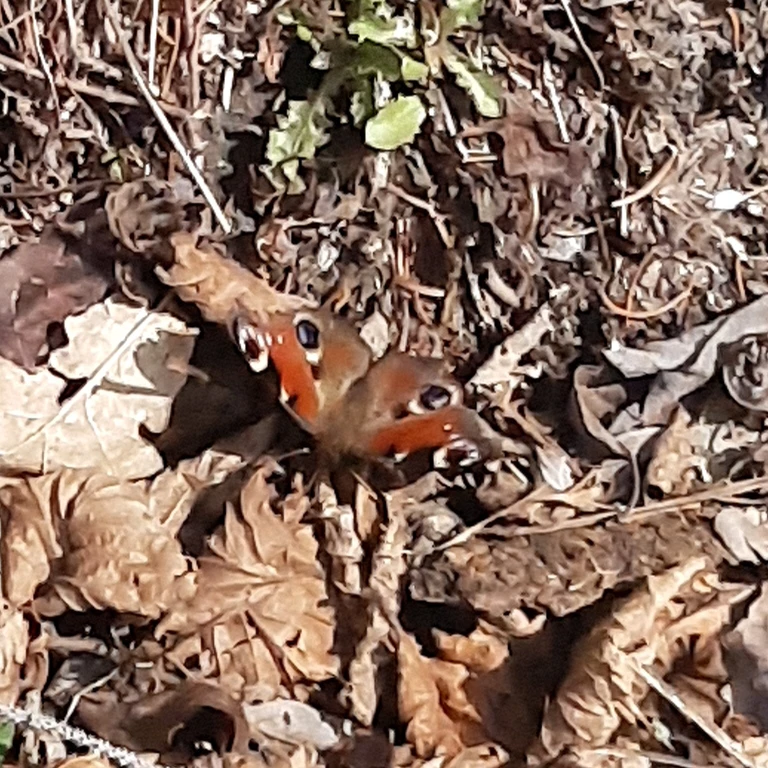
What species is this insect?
Aglais io
